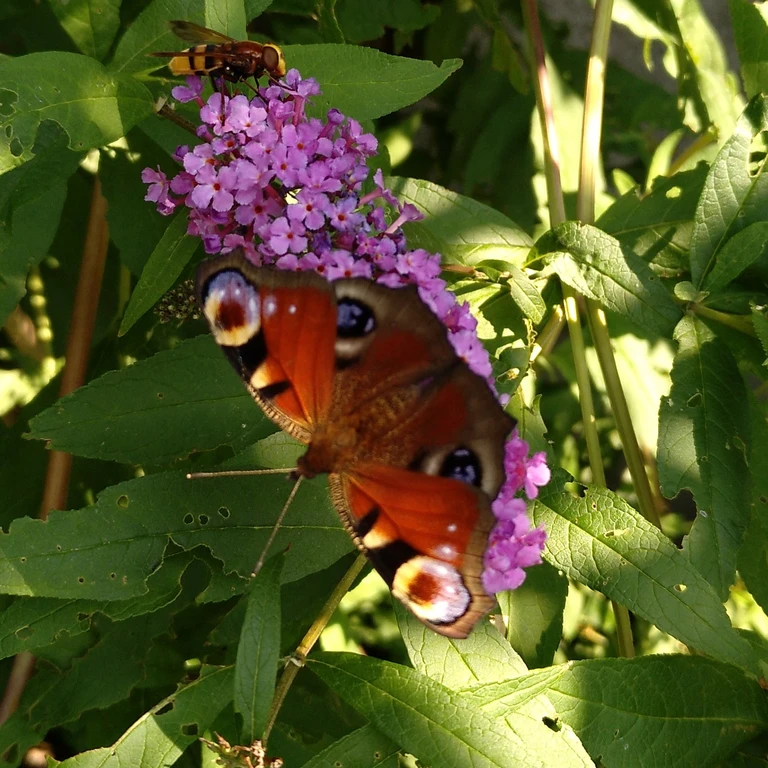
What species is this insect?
Aglais io
